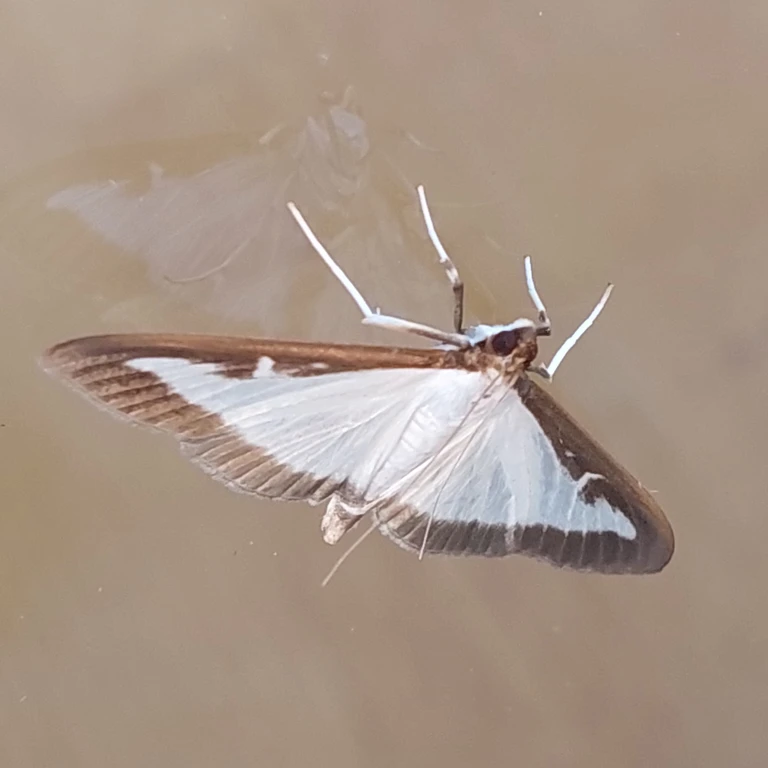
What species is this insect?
Cydalima perspectalis
